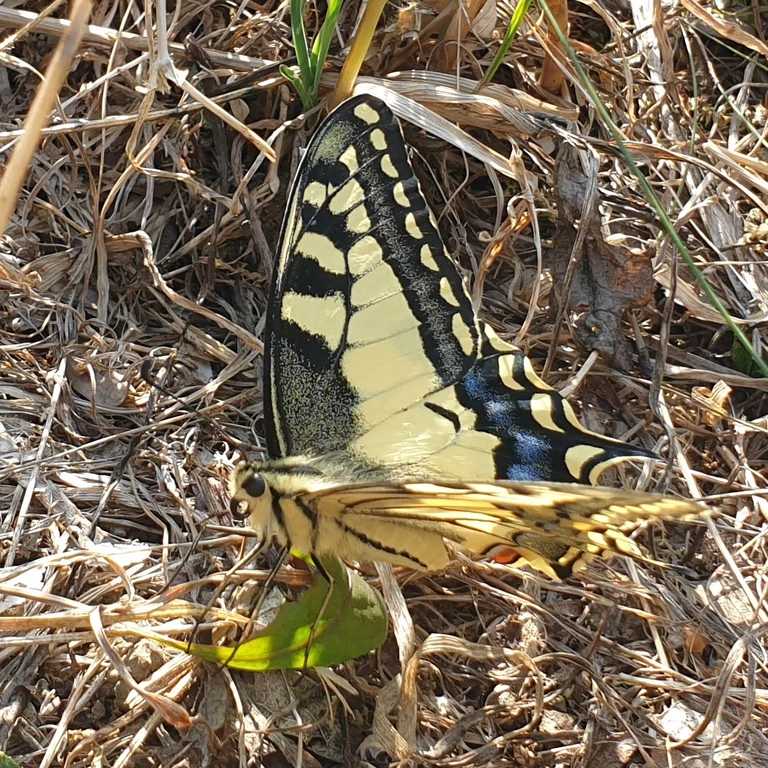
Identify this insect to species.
Papilio machaon
